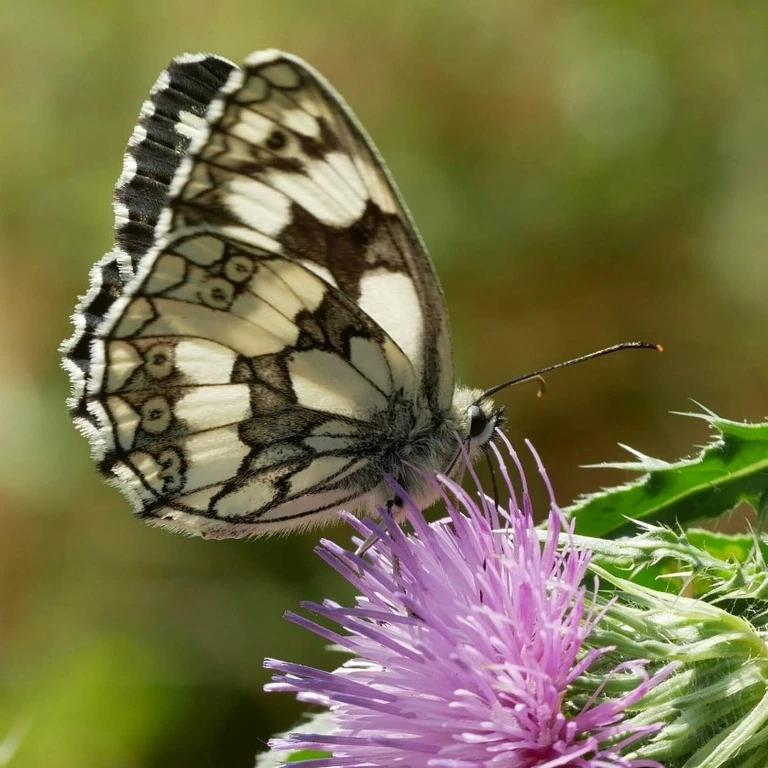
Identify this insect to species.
Melanargia galathea
